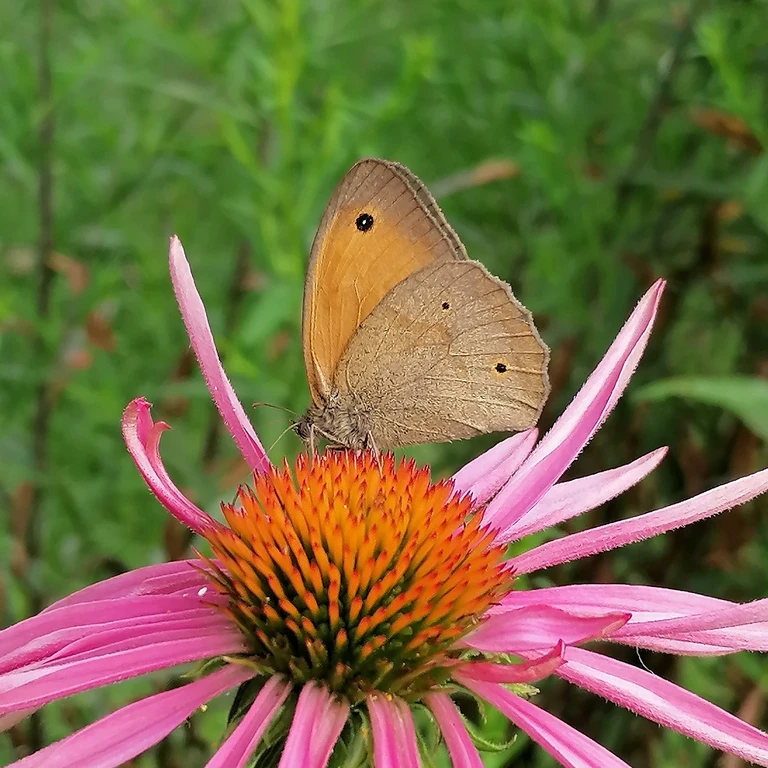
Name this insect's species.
Maniola jurtina
